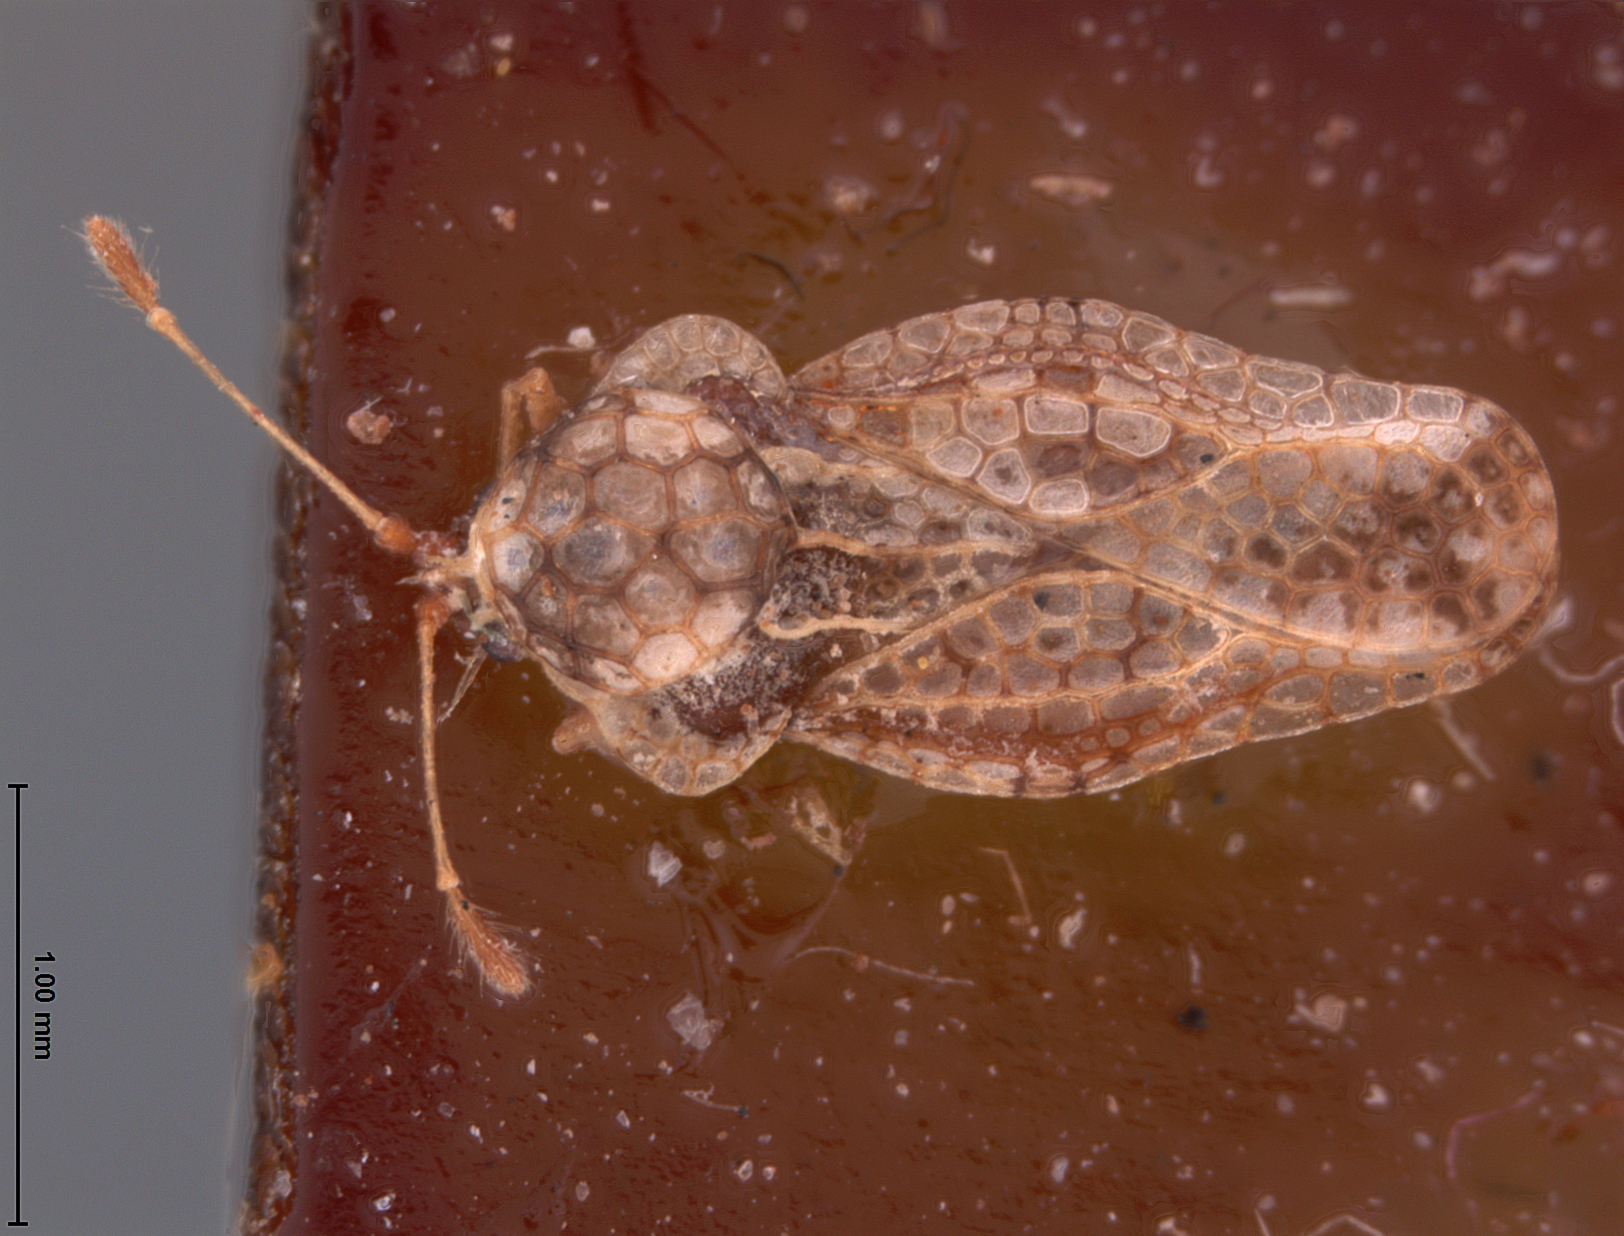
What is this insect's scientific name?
Leptopharsa ayyari
